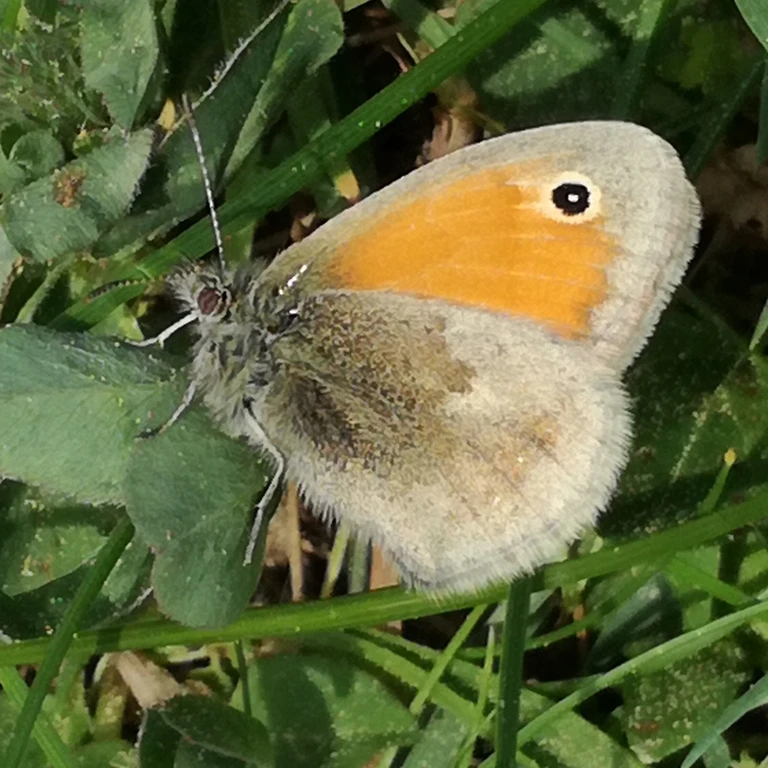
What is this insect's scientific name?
Coenonympha pamphilus
